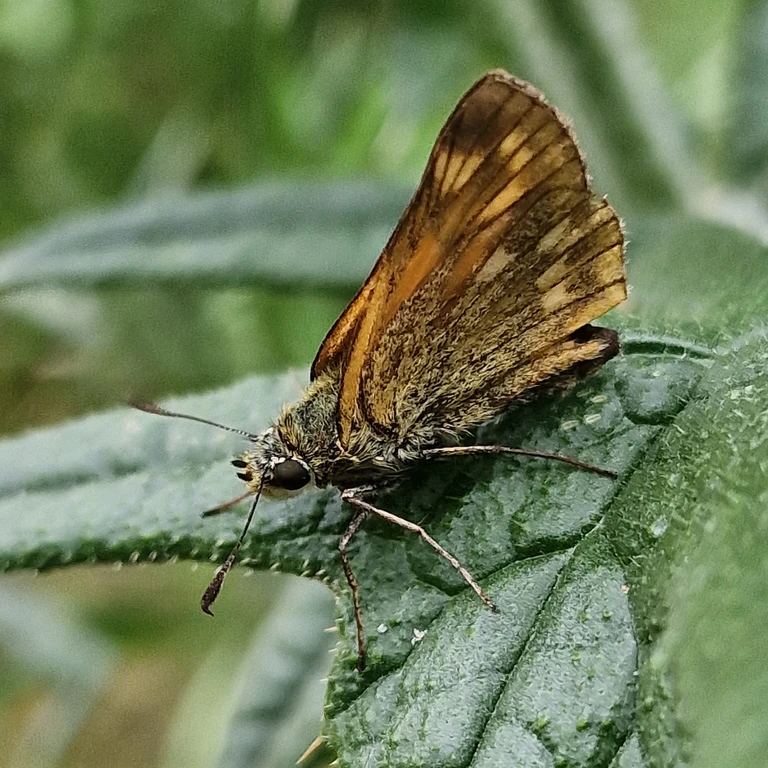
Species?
Ochlodes sylvanus (also Ochlodes venata)
